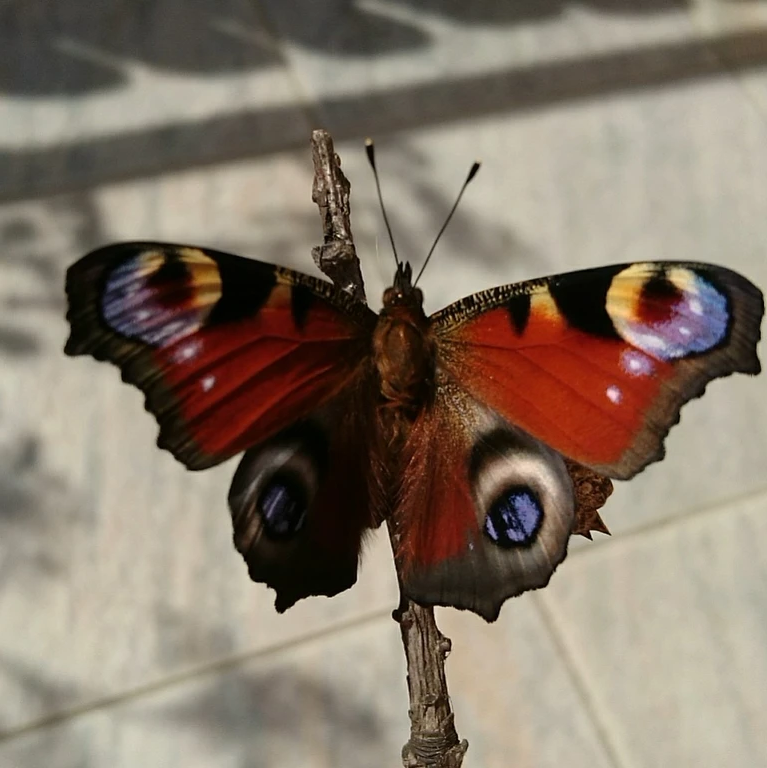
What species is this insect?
Aglais io
